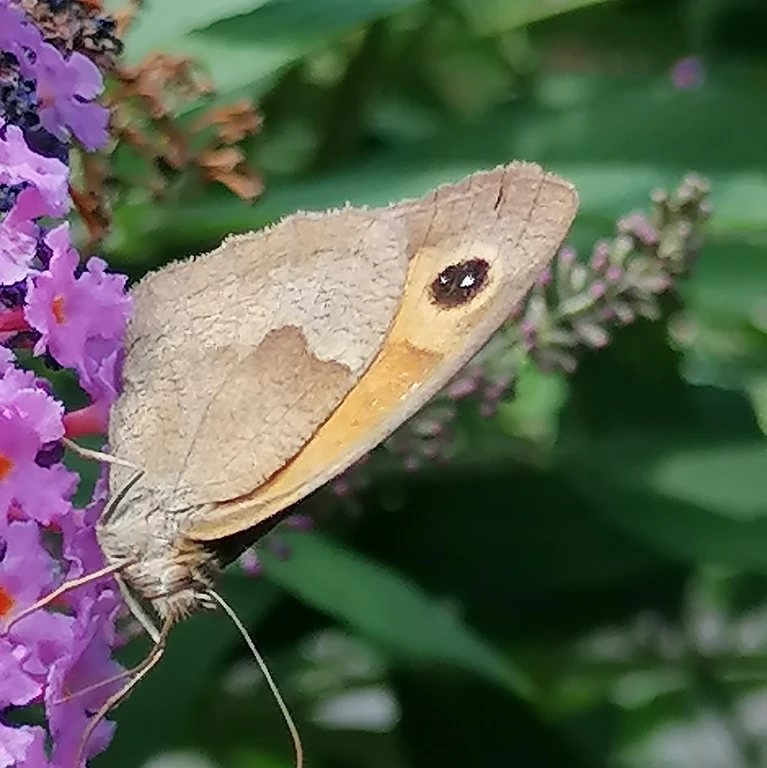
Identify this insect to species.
Maniola jurtina
